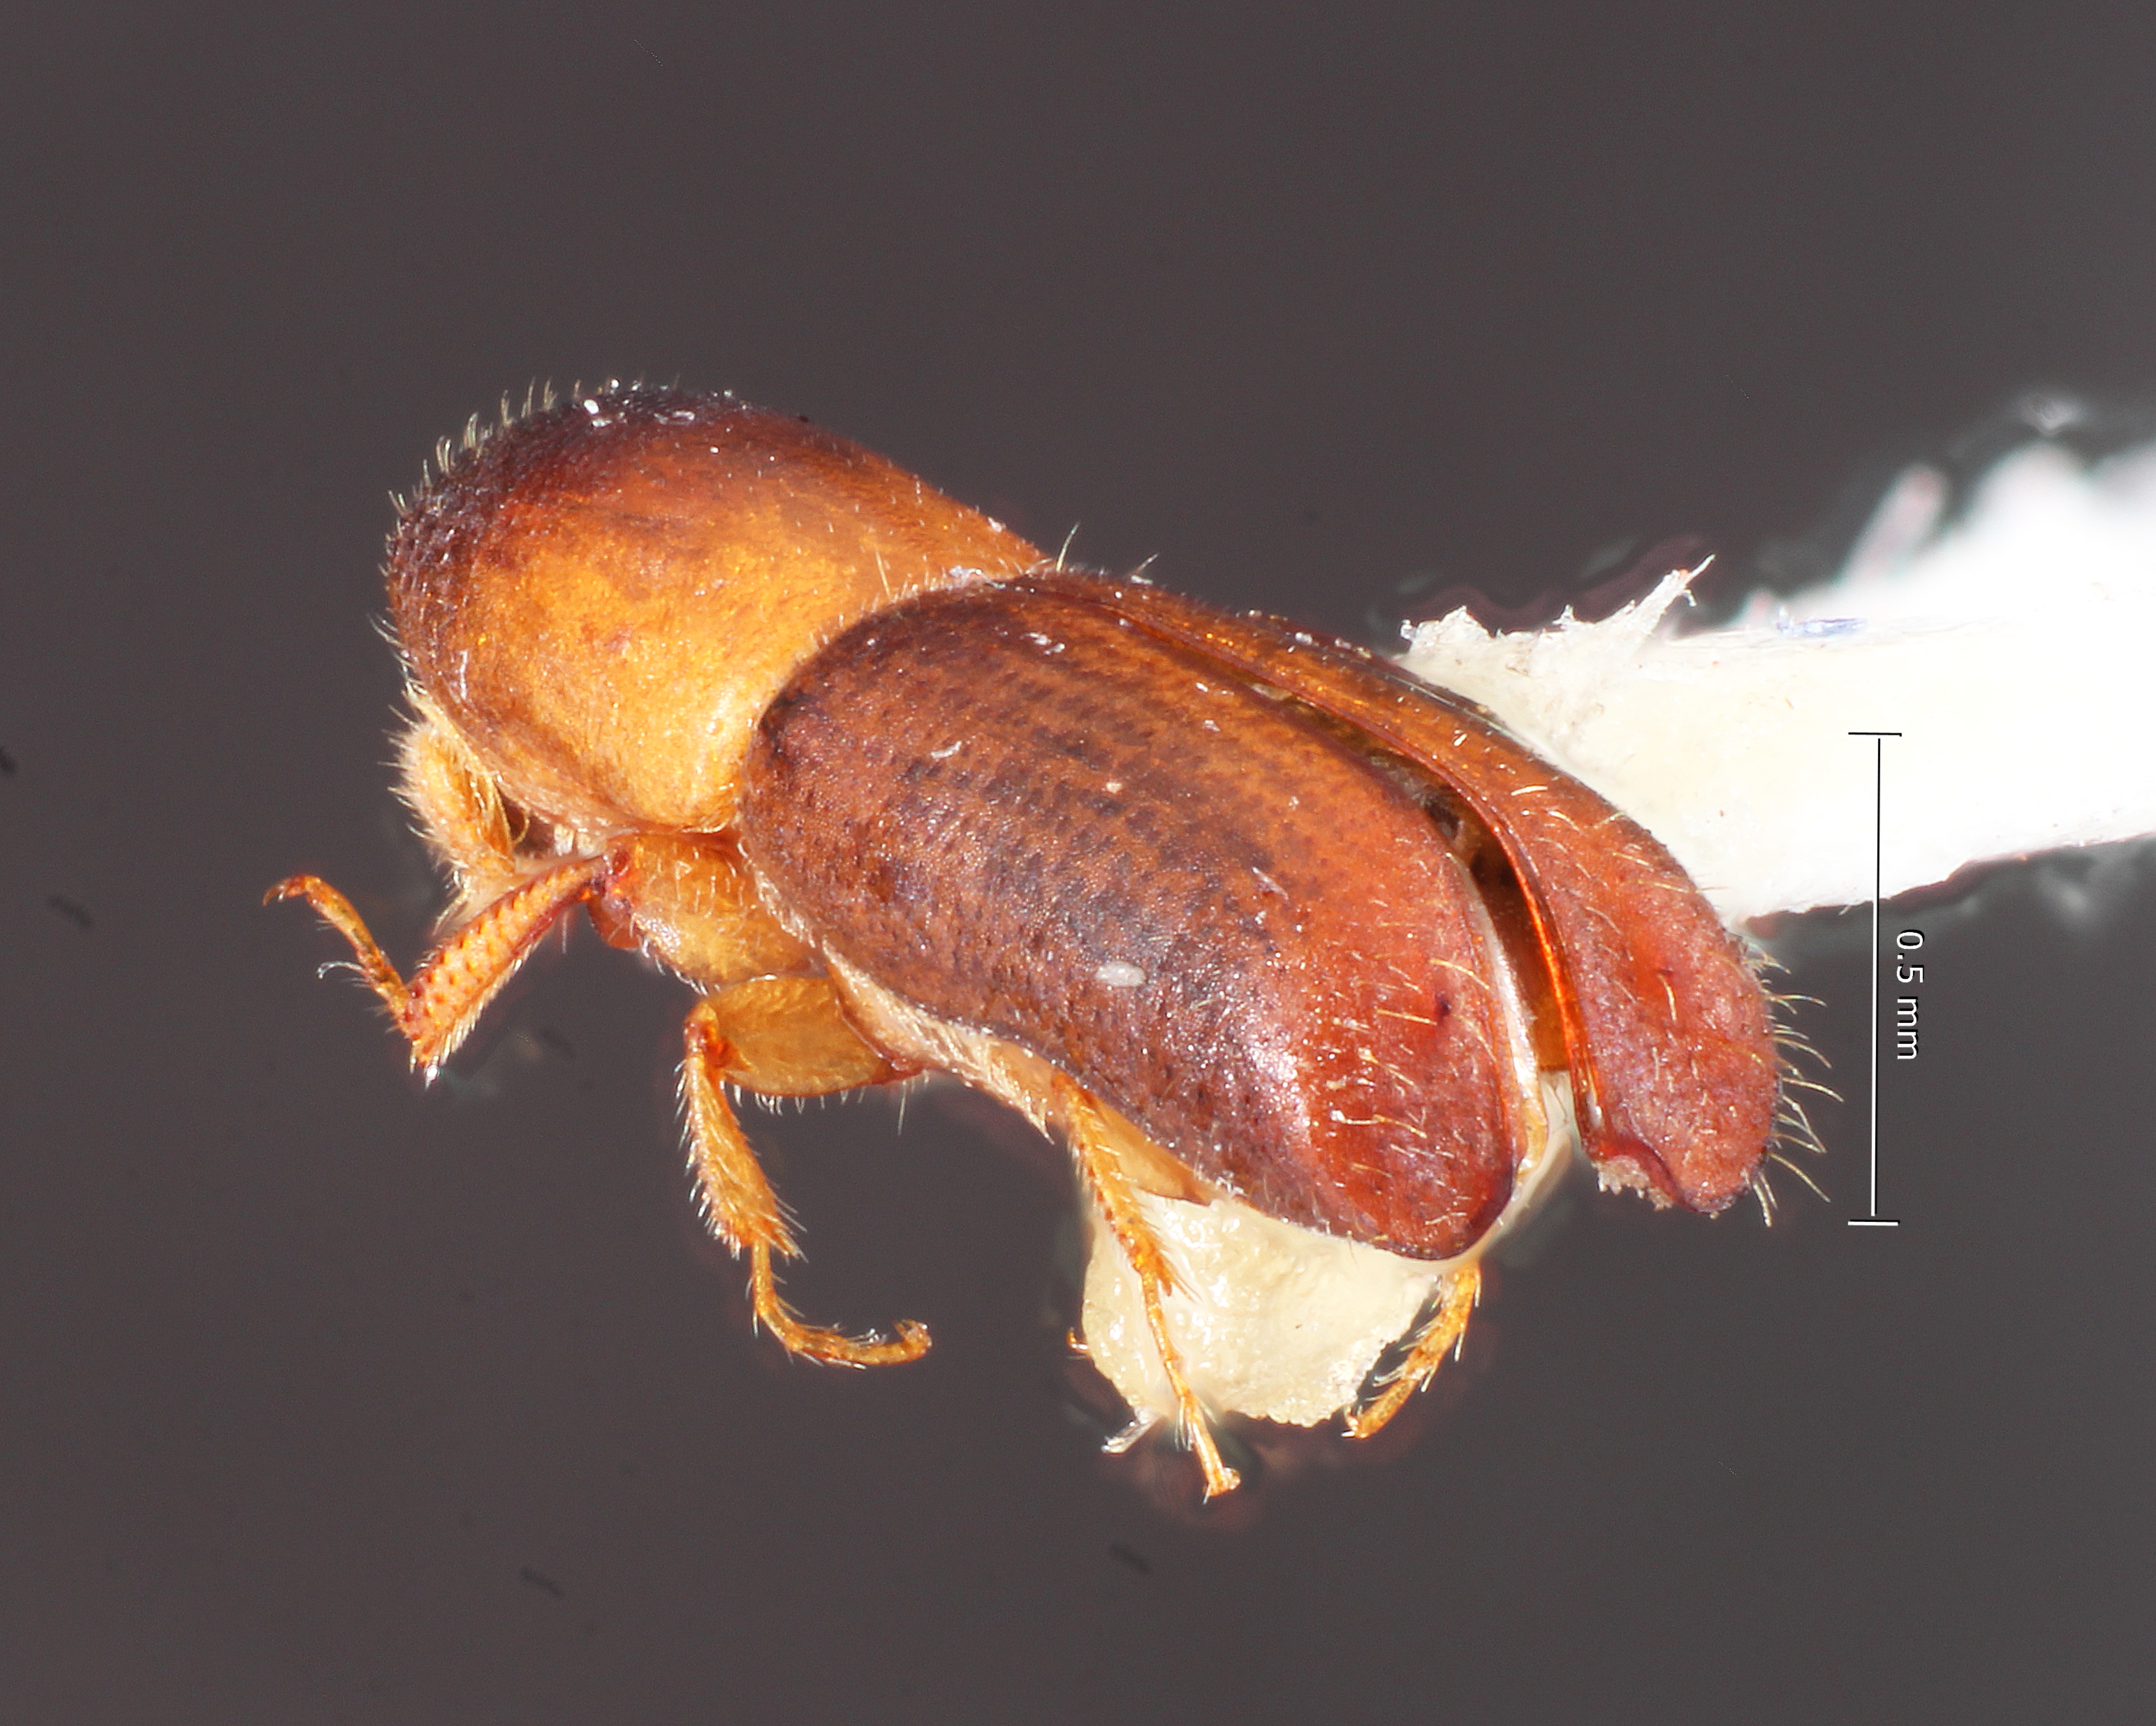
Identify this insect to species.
Monarthrum granulosum
